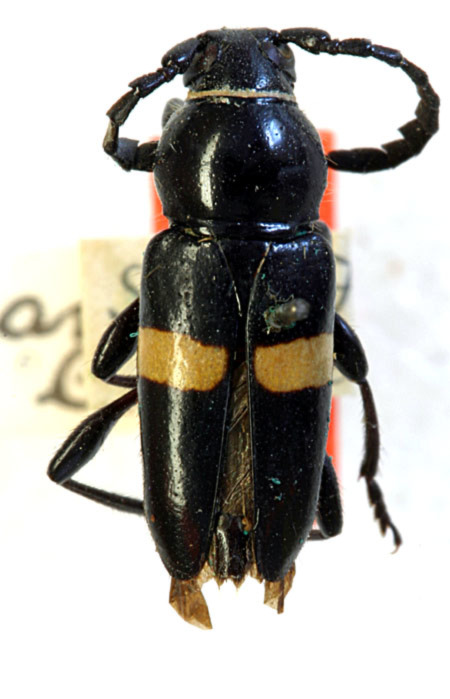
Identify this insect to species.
Lissonotus lucanus
